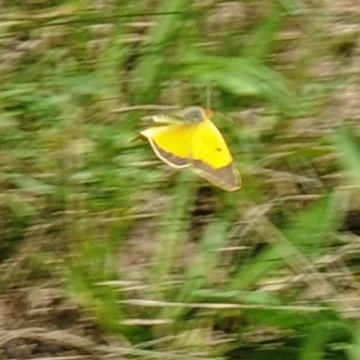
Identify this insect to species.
Colias croceus
